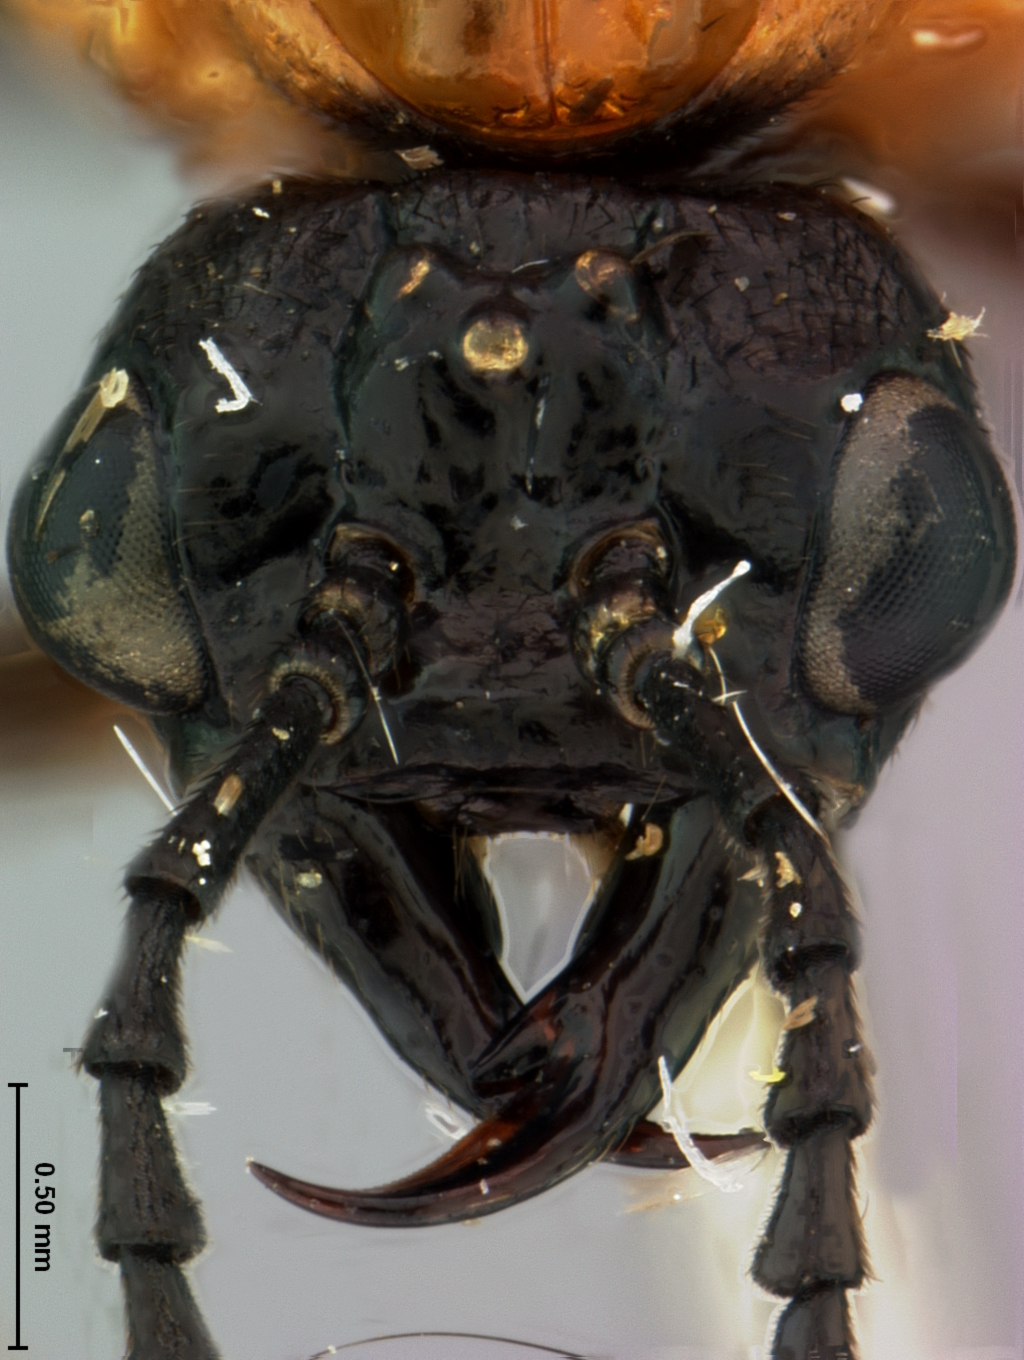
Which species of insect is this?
Decameria mandibularis
